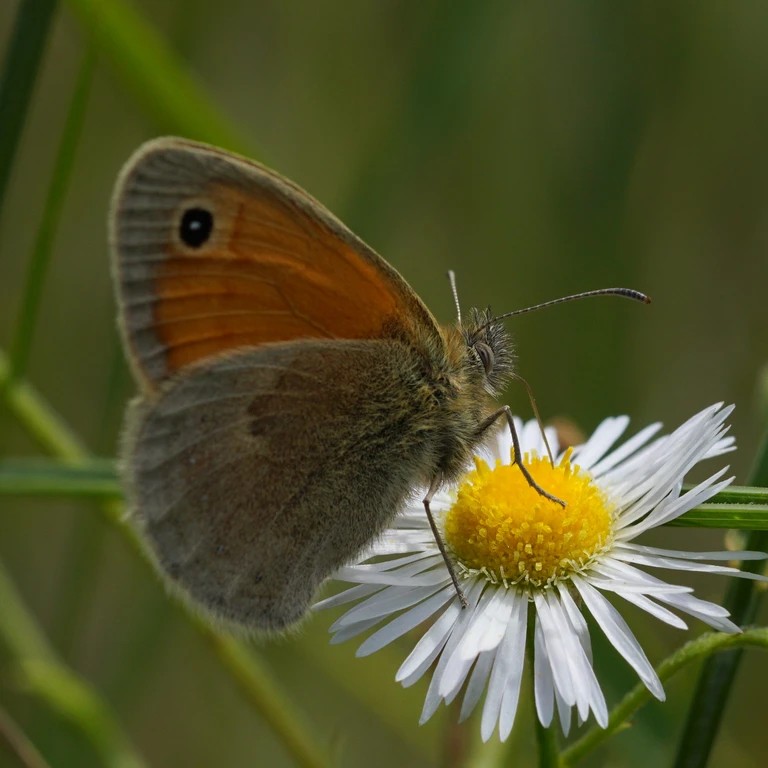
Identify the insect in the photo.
Coenonympha pamphilus
